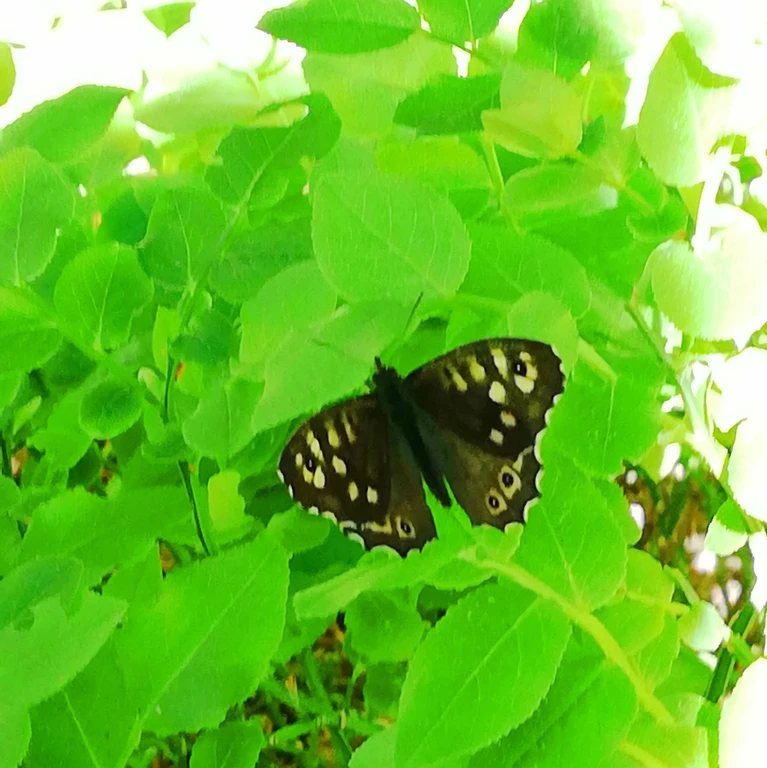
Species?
Pararge aegeria
